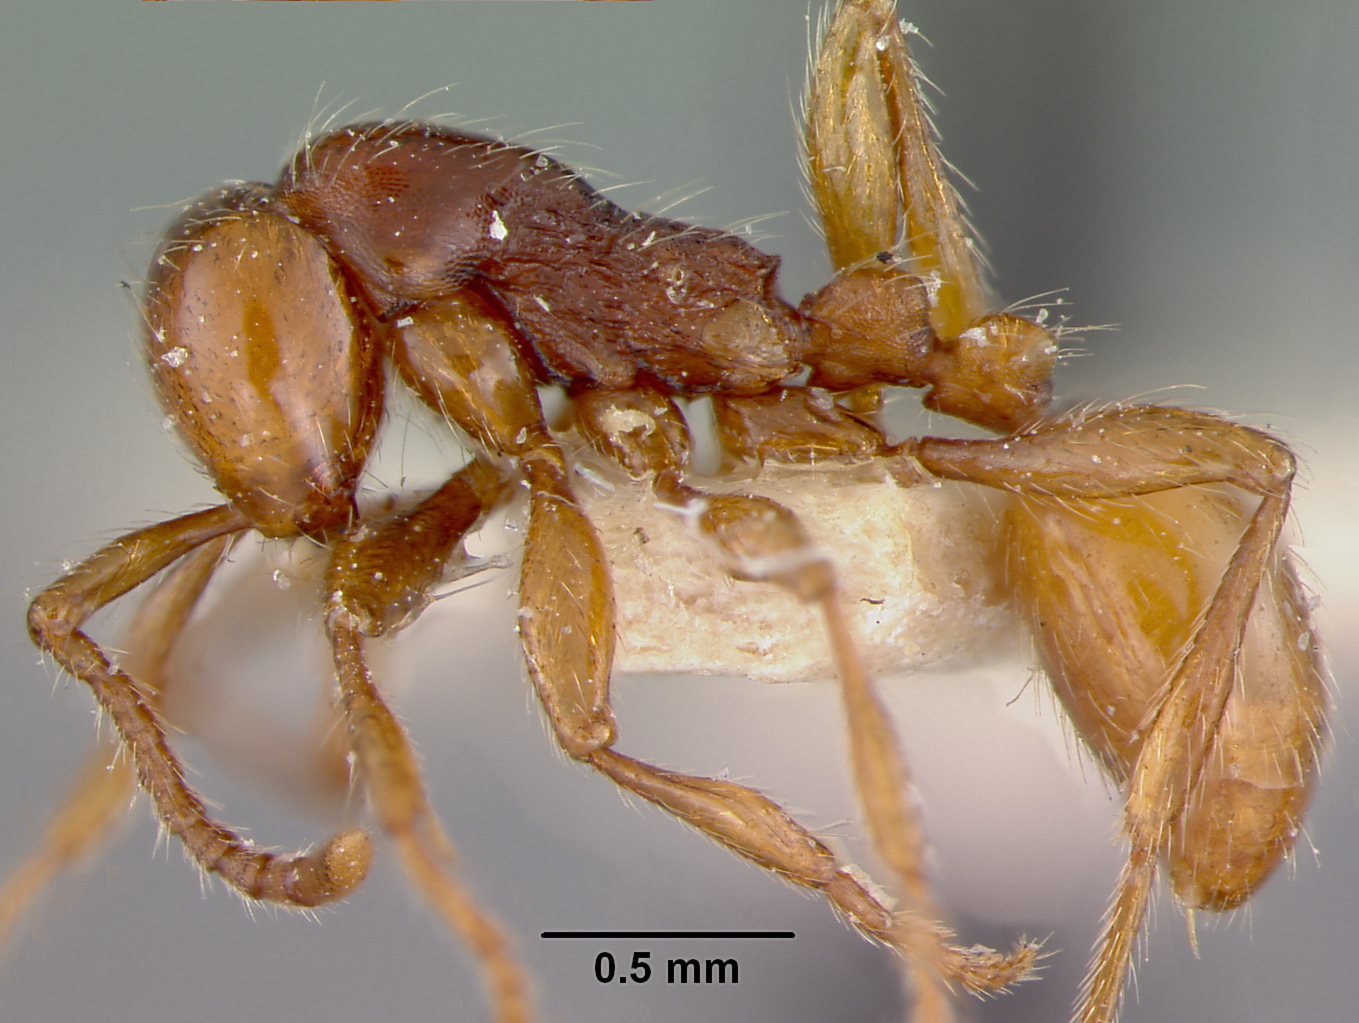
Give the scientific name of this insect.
Aenictus ceylonicus
